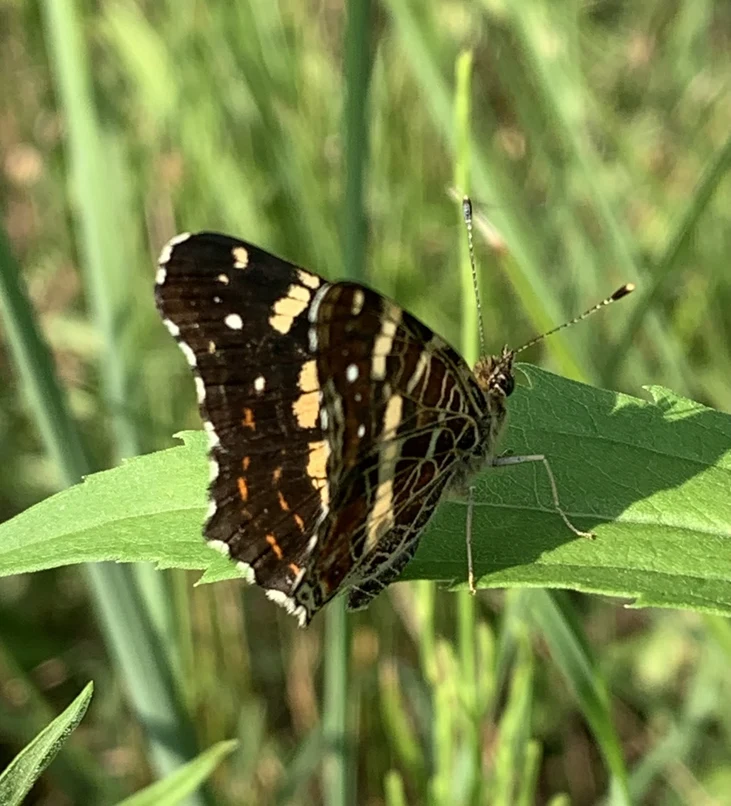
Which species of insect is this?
Araschnia levana
